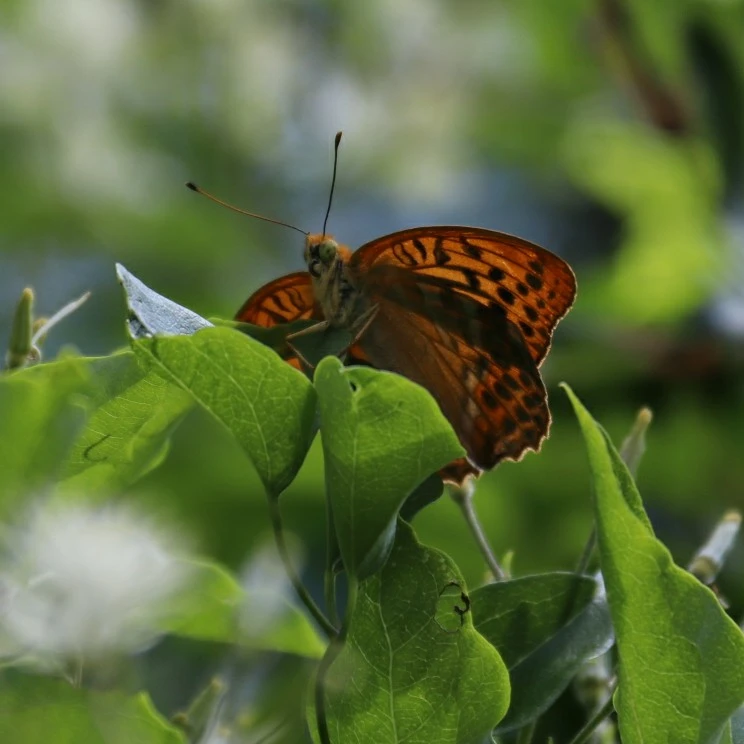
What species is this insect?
Argynnis paphia
